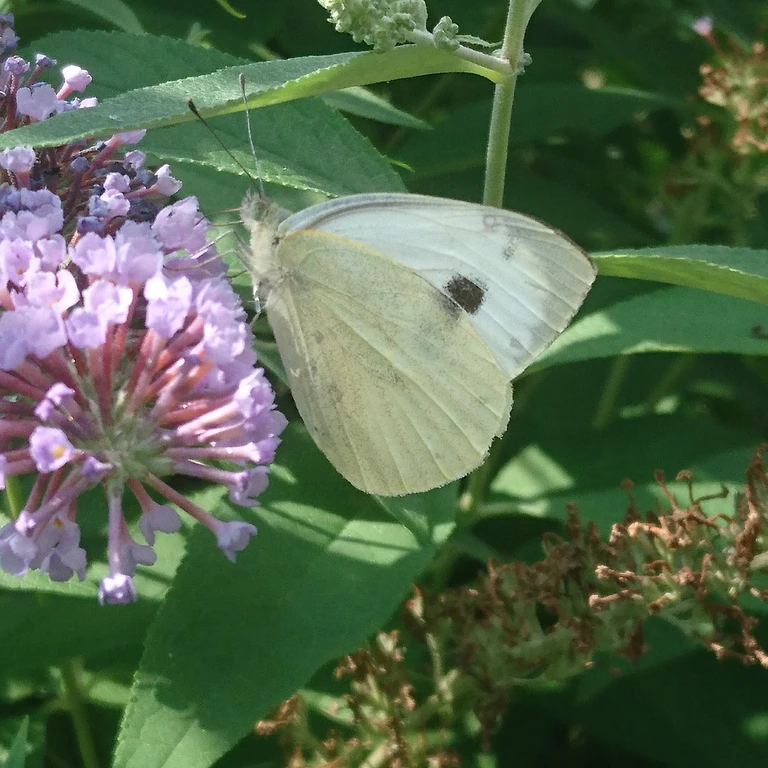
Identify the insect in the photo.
Pieris brassicae
